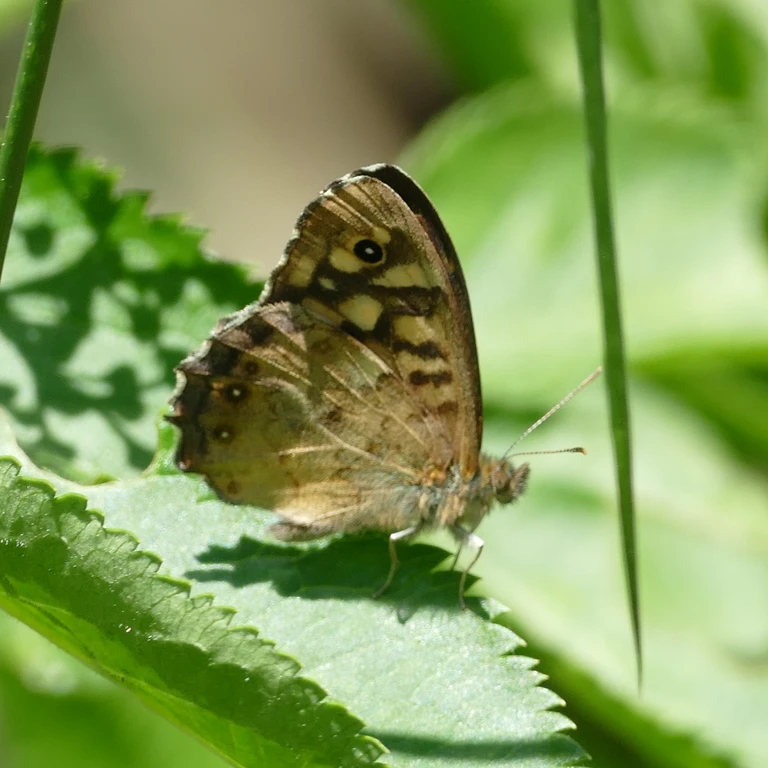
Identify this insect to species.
Pararge aegeria
